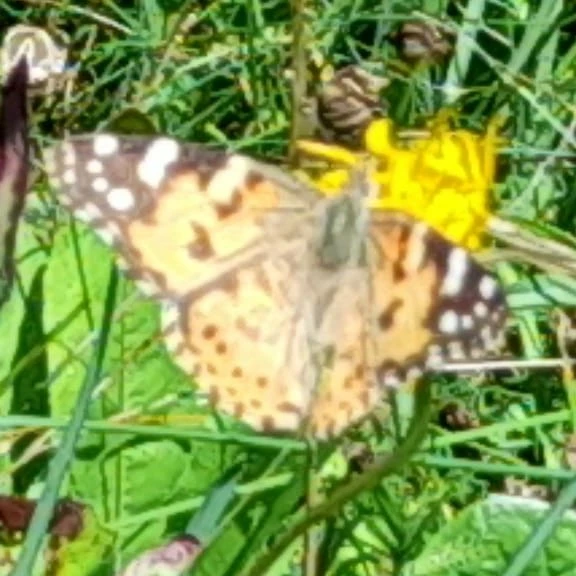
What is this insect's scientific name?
Vanessa cardui
